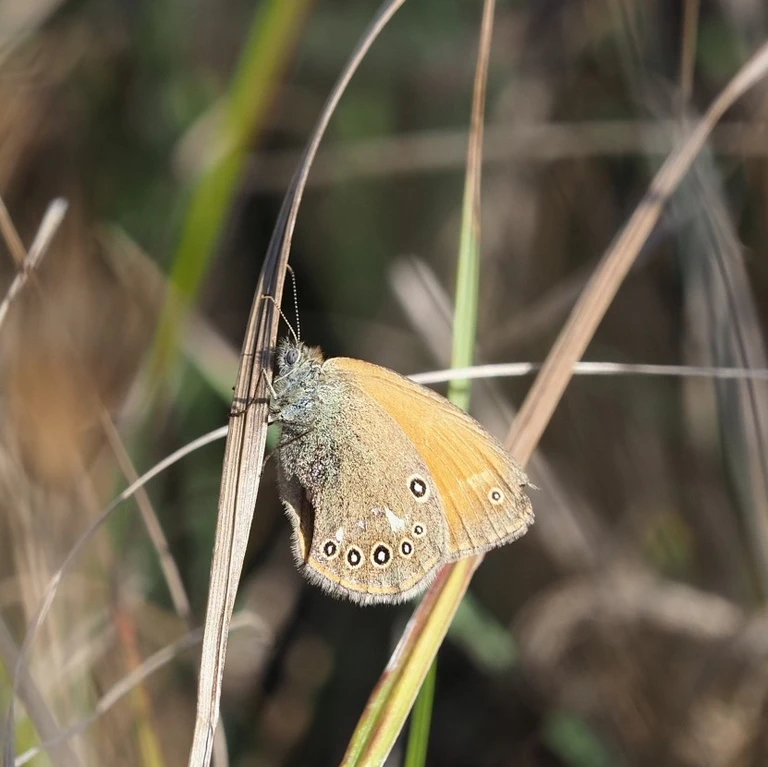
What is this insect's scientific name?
Coenonympha glycerion (also Coenonympha iphis)
